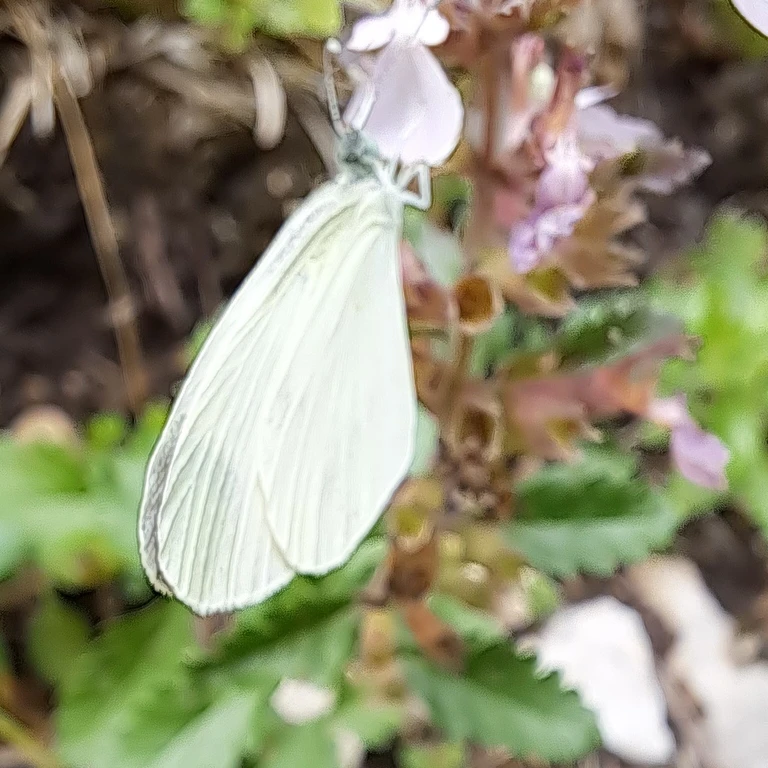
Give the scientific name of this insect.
Leptidea sinapis/juvernica
